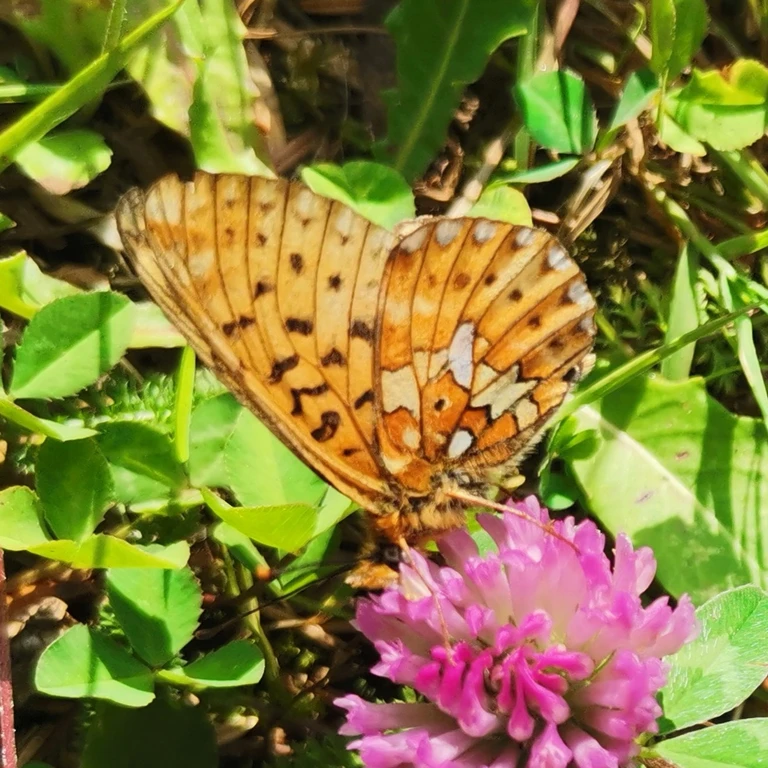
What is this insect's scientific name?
Boloria euphrosyne (also Clossiana euphrosyne)
